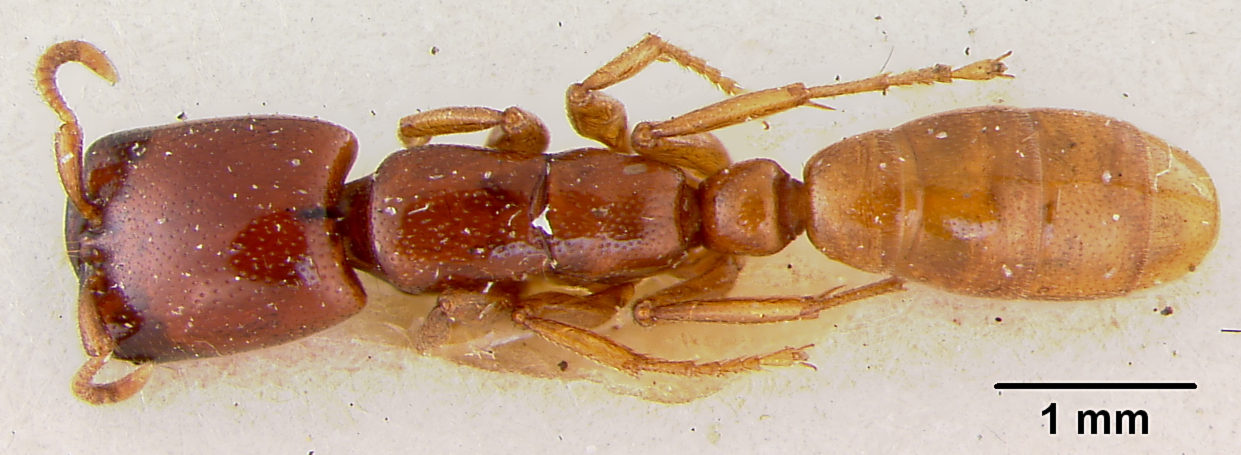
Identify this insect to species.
Dorylus spininodis
